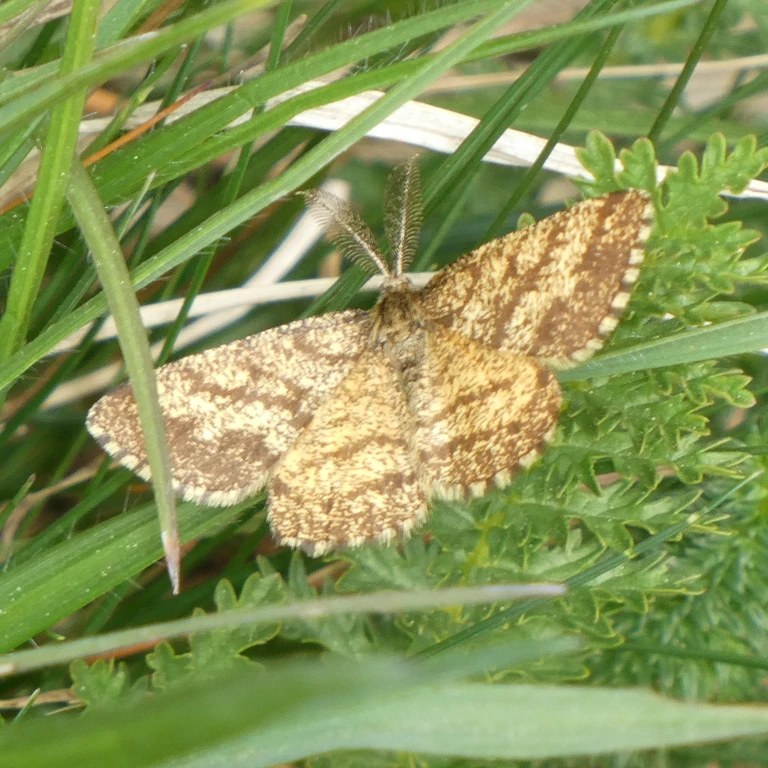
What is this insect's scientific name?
Ematurga atomaria
